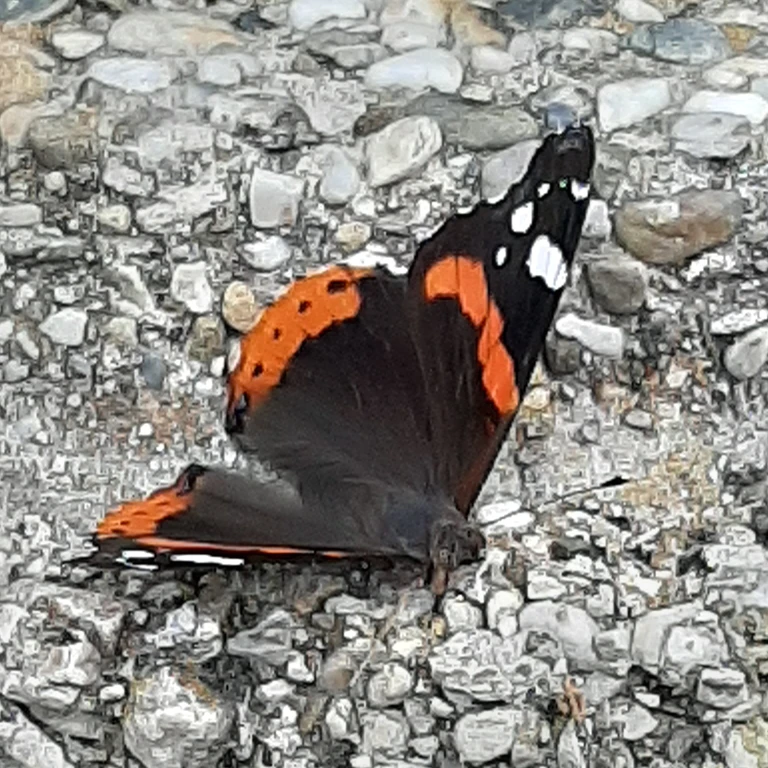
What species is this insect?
Vanessa atalanta
